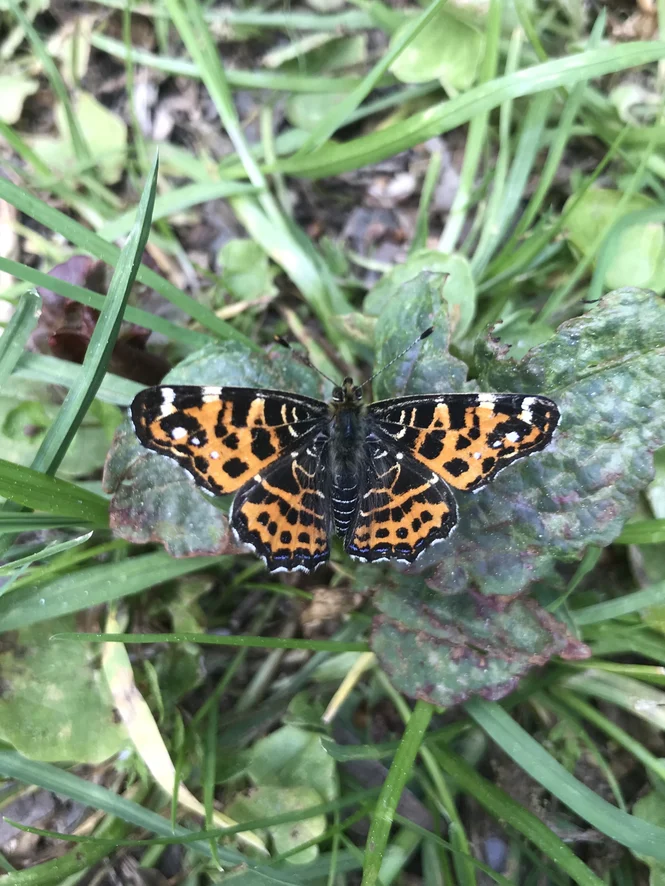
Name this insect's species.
Araschnia levana
